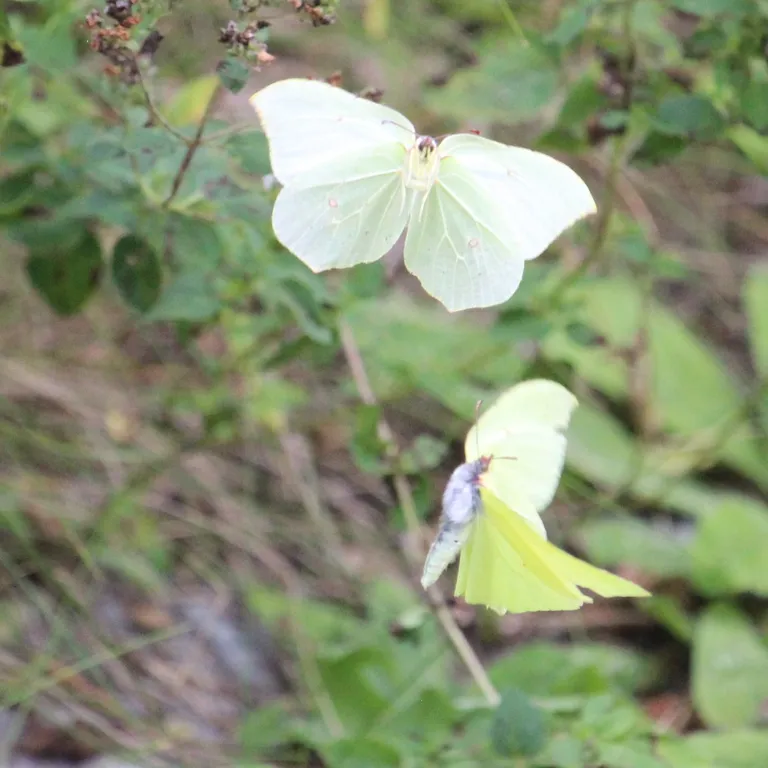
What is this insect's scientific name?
Gonepteryx rhamni
